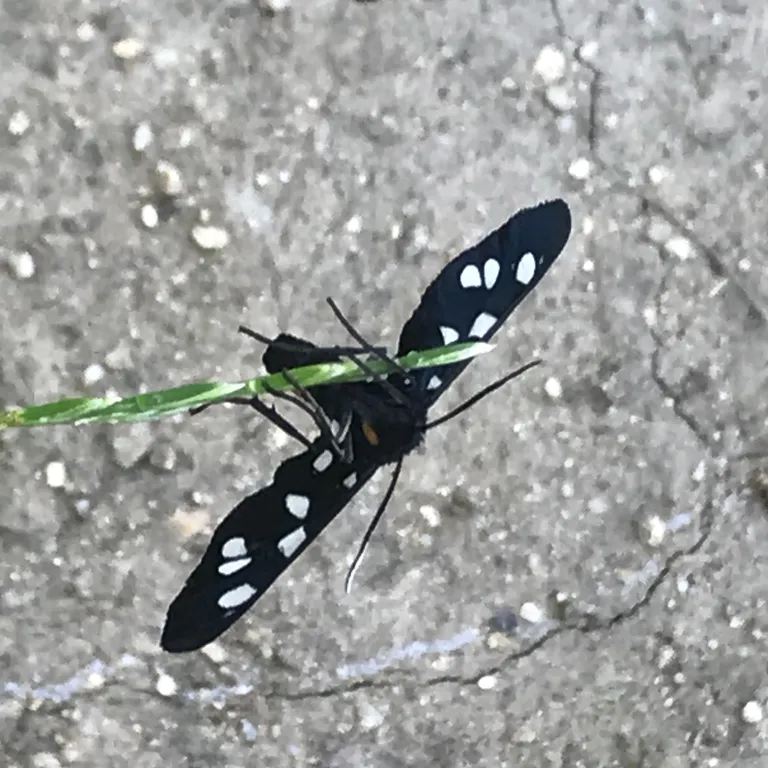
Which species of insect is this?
Amata phegea
